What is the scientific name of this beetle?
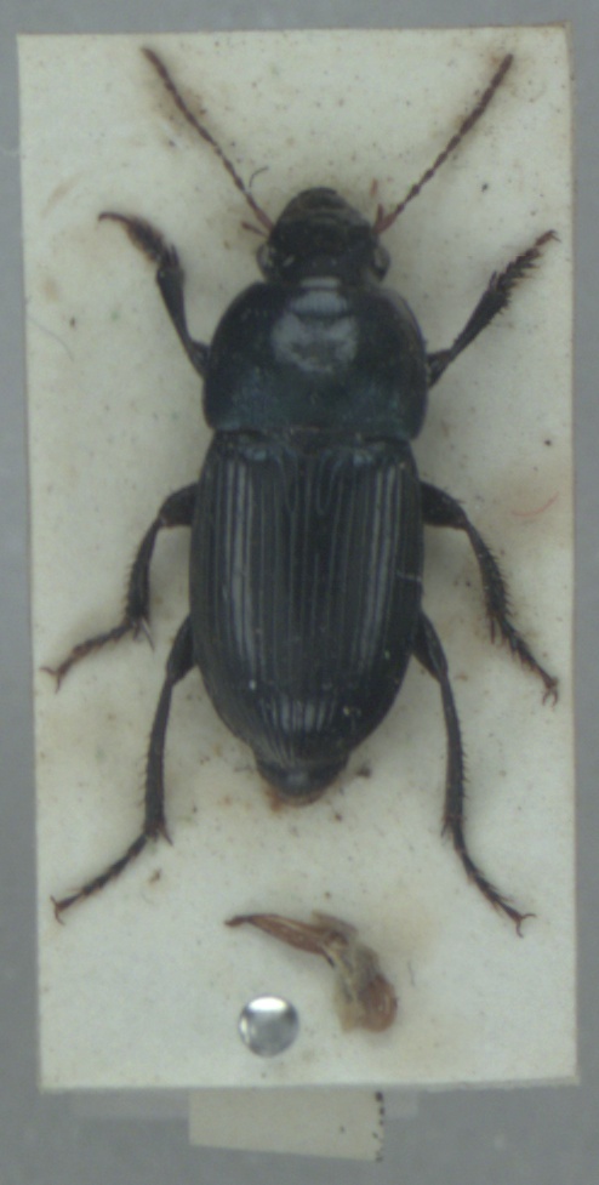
Harpalus dimidiatus
